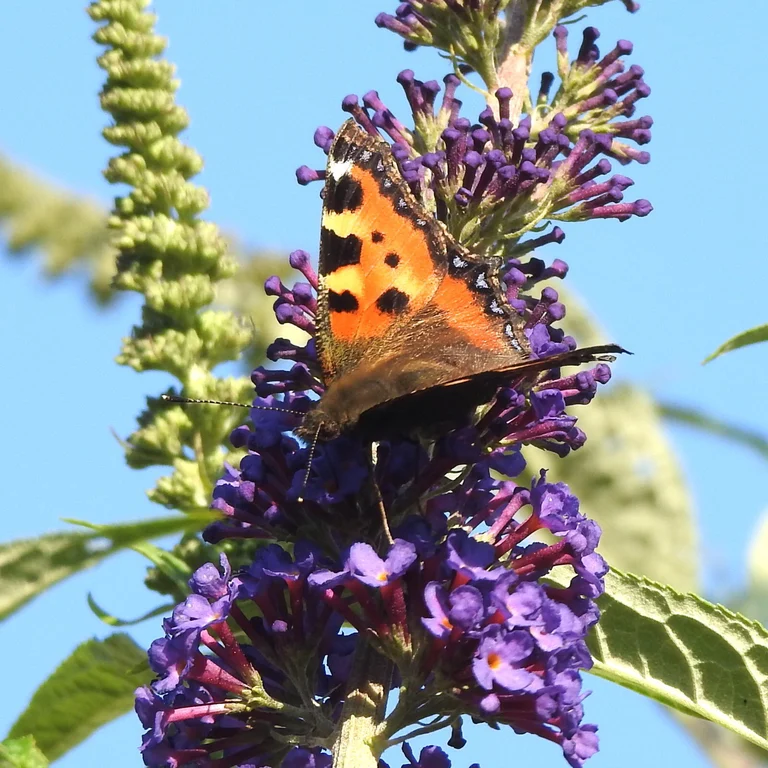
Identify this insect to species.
Aglais urticae
